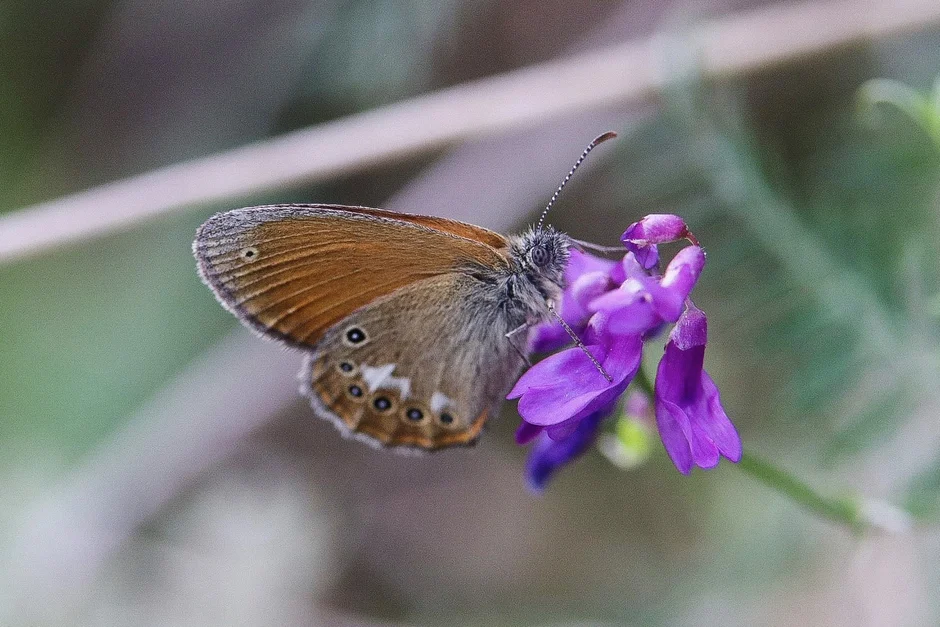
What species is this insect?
Coenonympha glycerion (also Coenonympha iphis)
